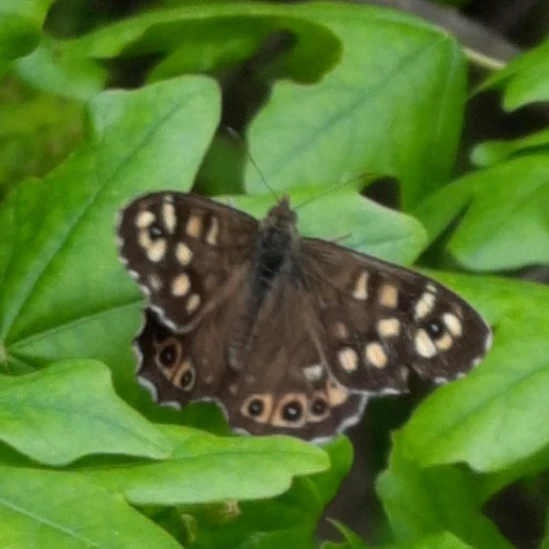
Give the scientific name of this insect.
Pararge aegeria
